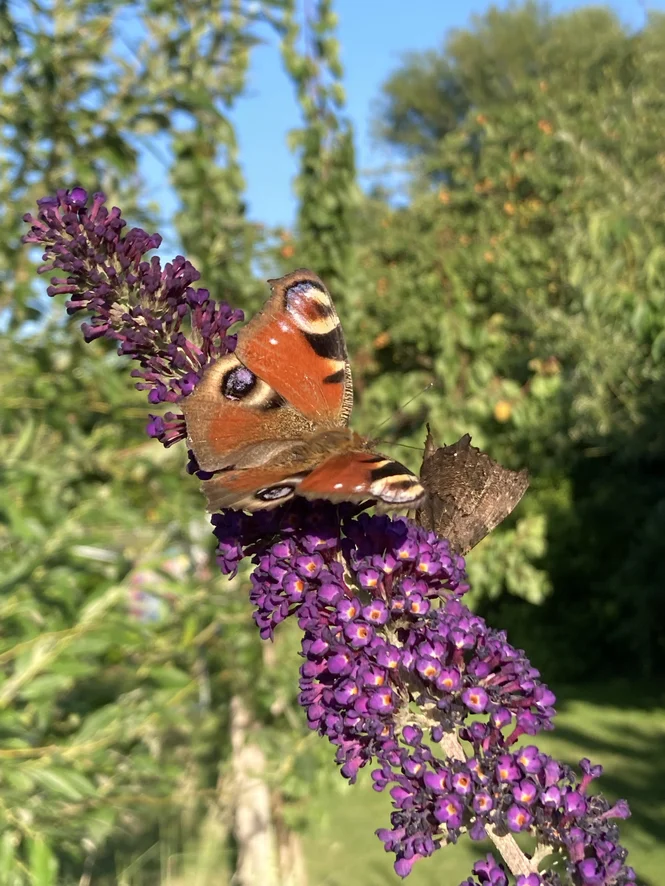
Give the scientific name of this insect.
Aglais io
